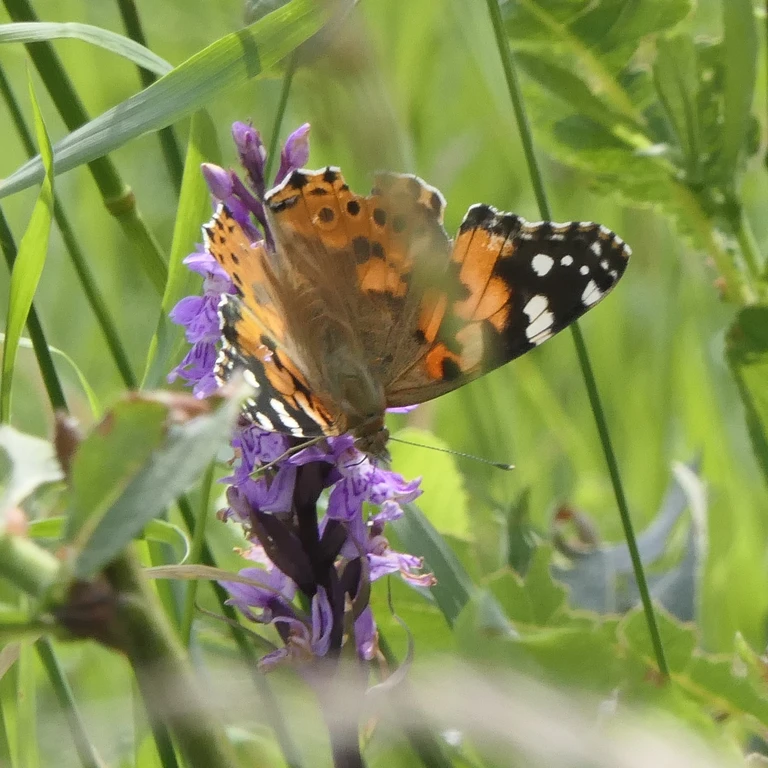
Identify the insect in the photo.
Vanessa cardui
